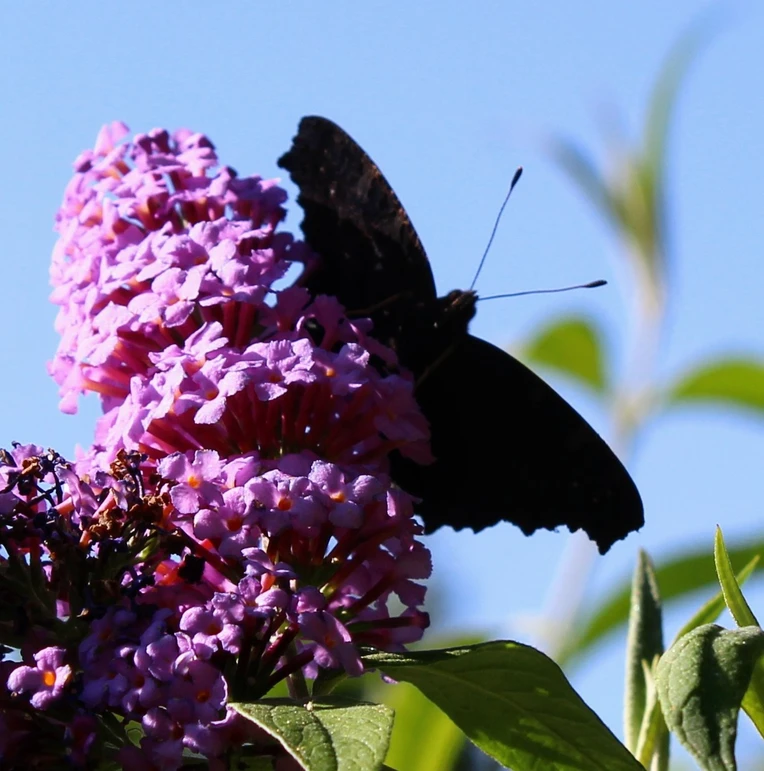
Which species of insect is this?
Aglais io
